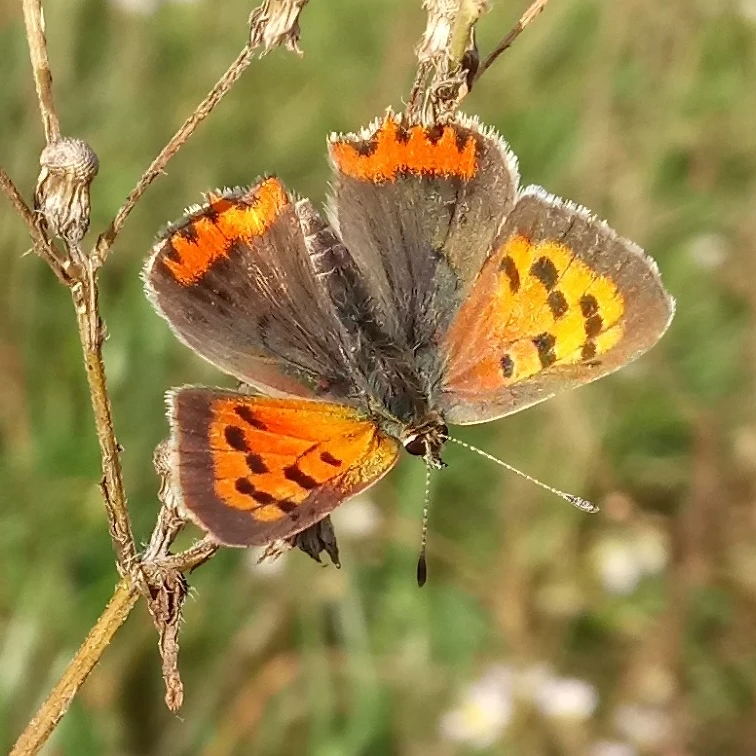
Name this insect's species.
Lycaena phlaeas
